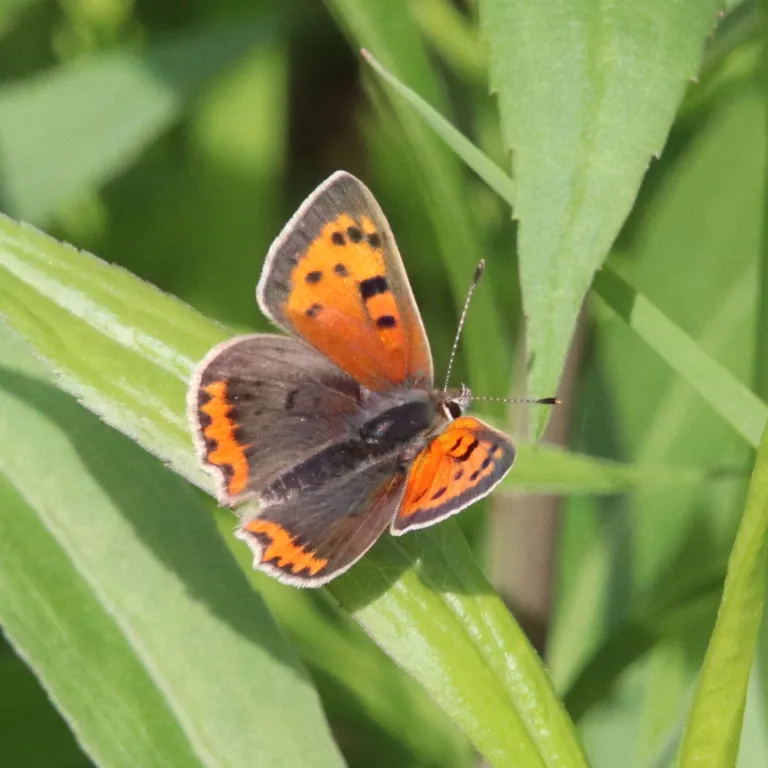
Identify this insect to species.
Lycaena phlaeas
